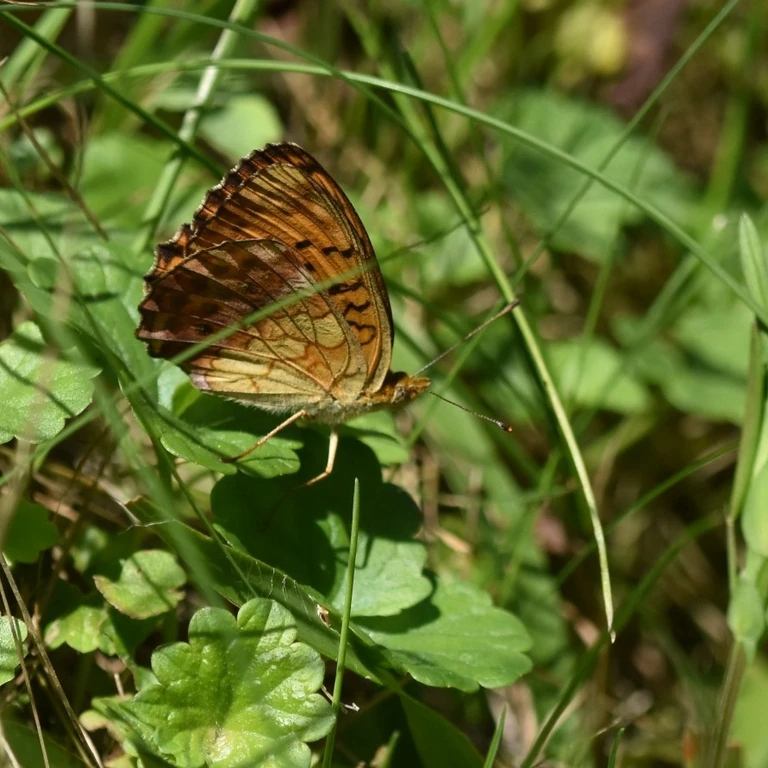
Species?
Brenthis daphne
